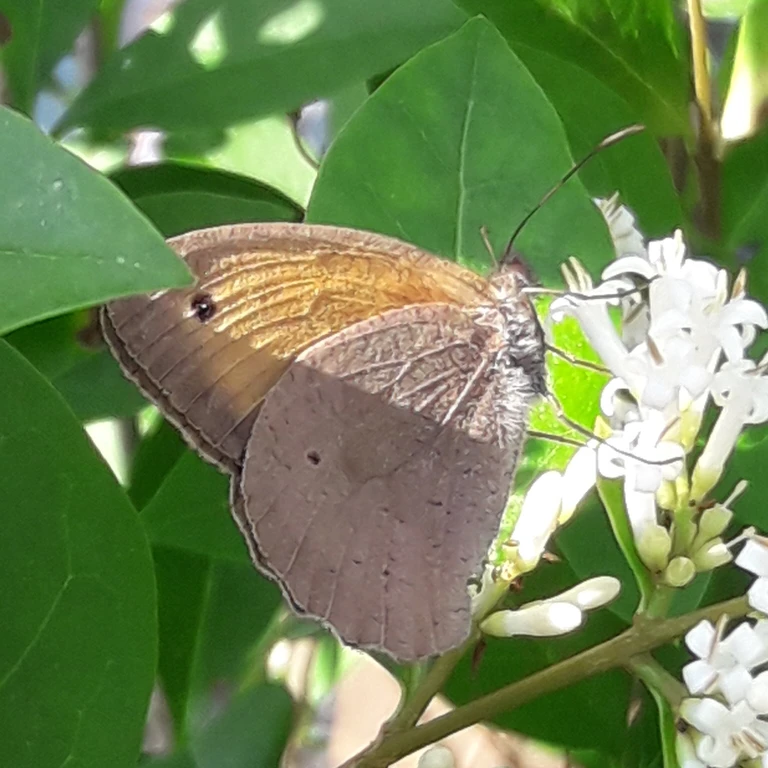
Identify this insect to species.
Maniola jurtina
